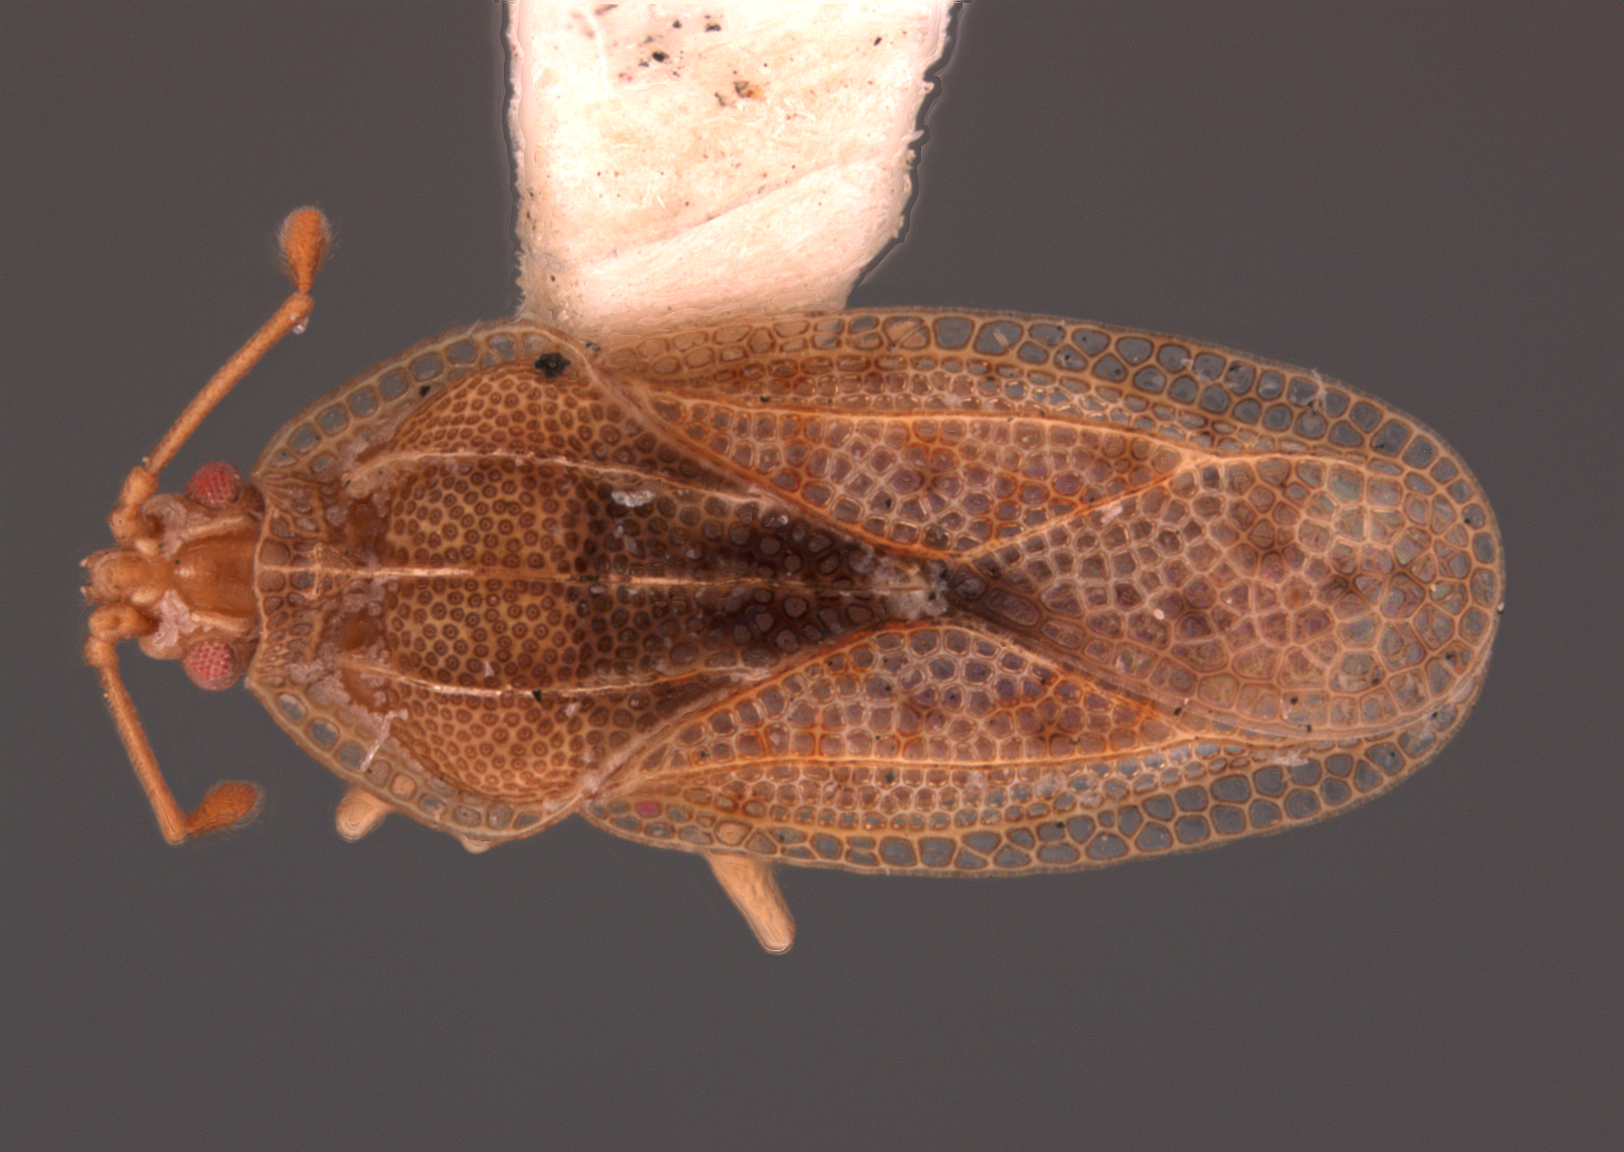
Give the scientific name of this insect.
Euaulana austrina
